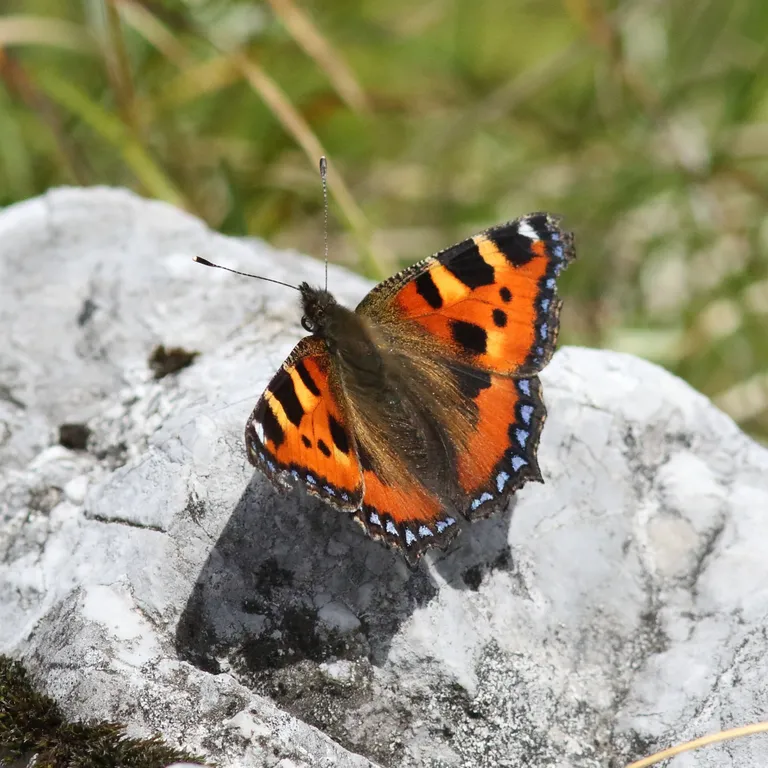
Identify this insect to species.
Aglais urticae
